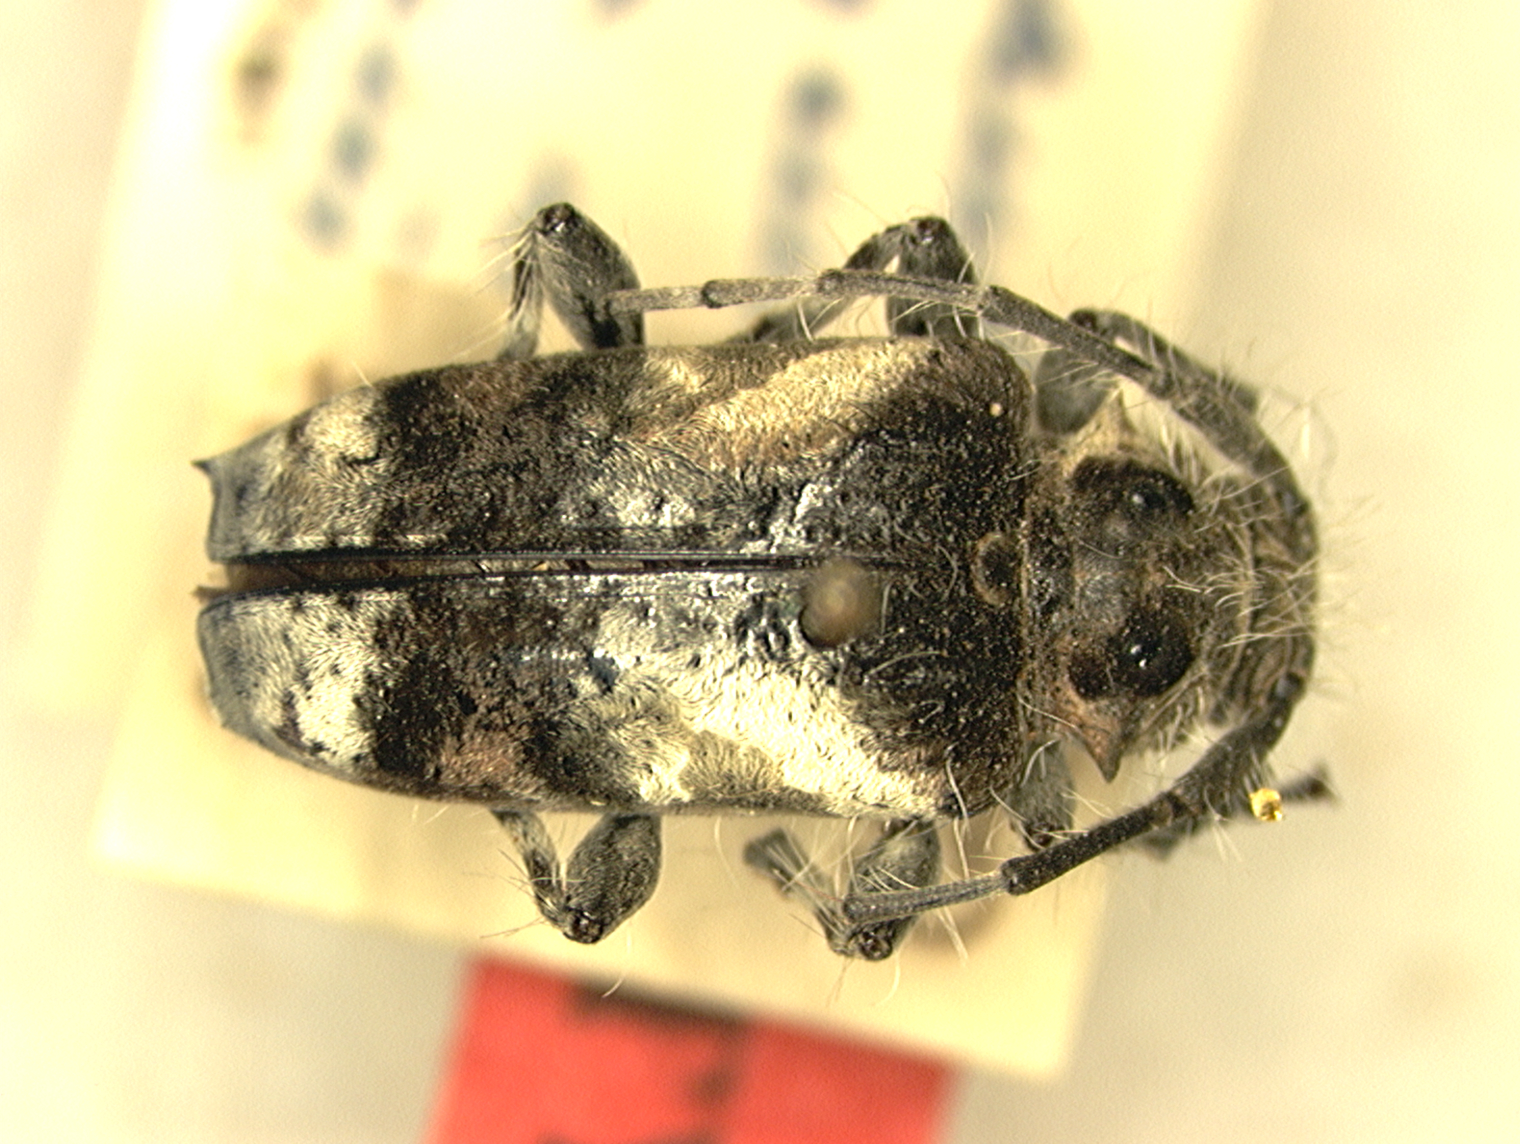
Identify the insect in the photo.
Trichacanthoderes argenteofasciata (also Zikanita argenteofasciata)
